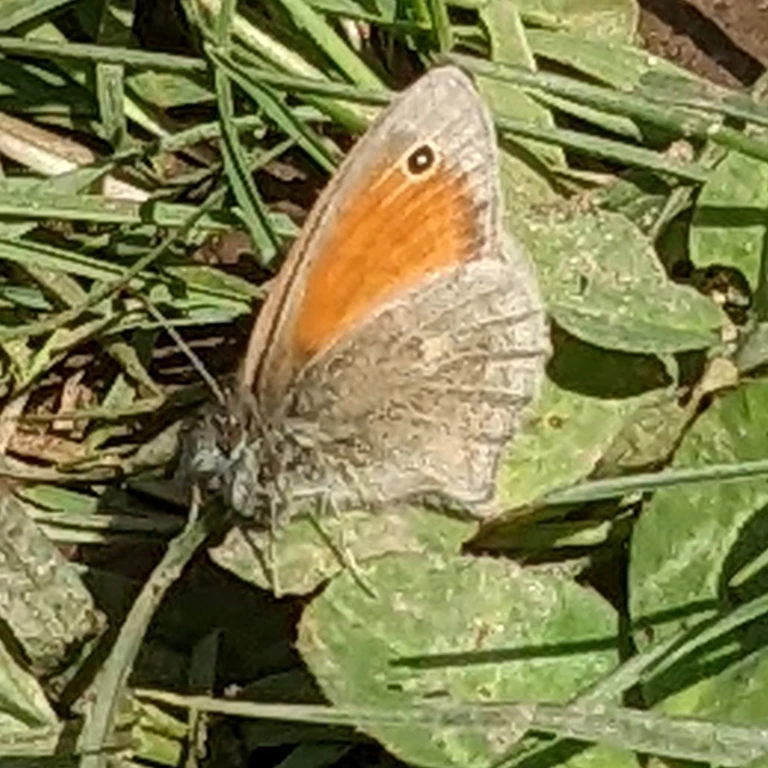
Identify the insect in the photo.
Coenonympha pamphilus
